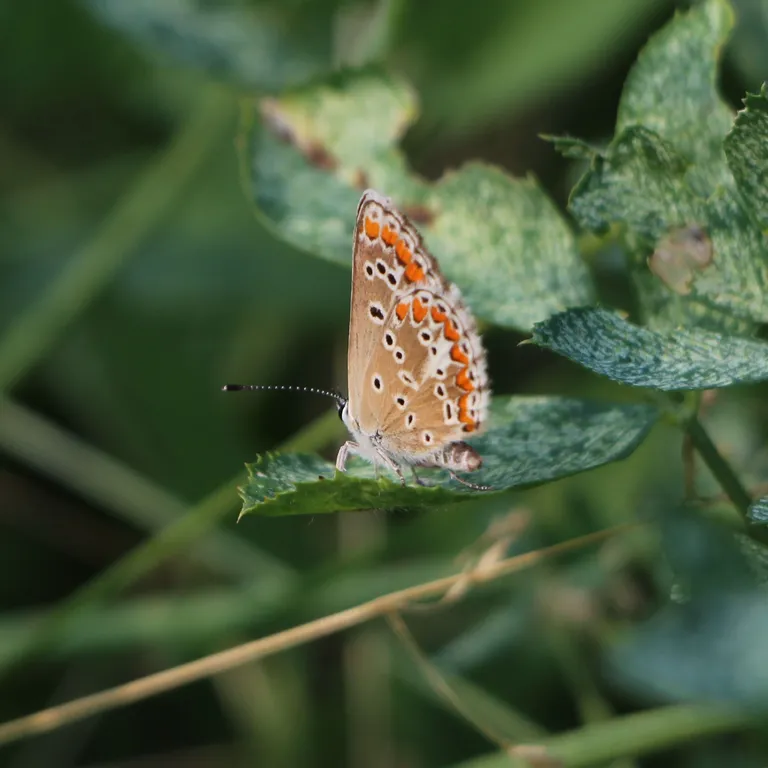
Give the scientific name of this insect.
Aricia agestis/artaxerxes
